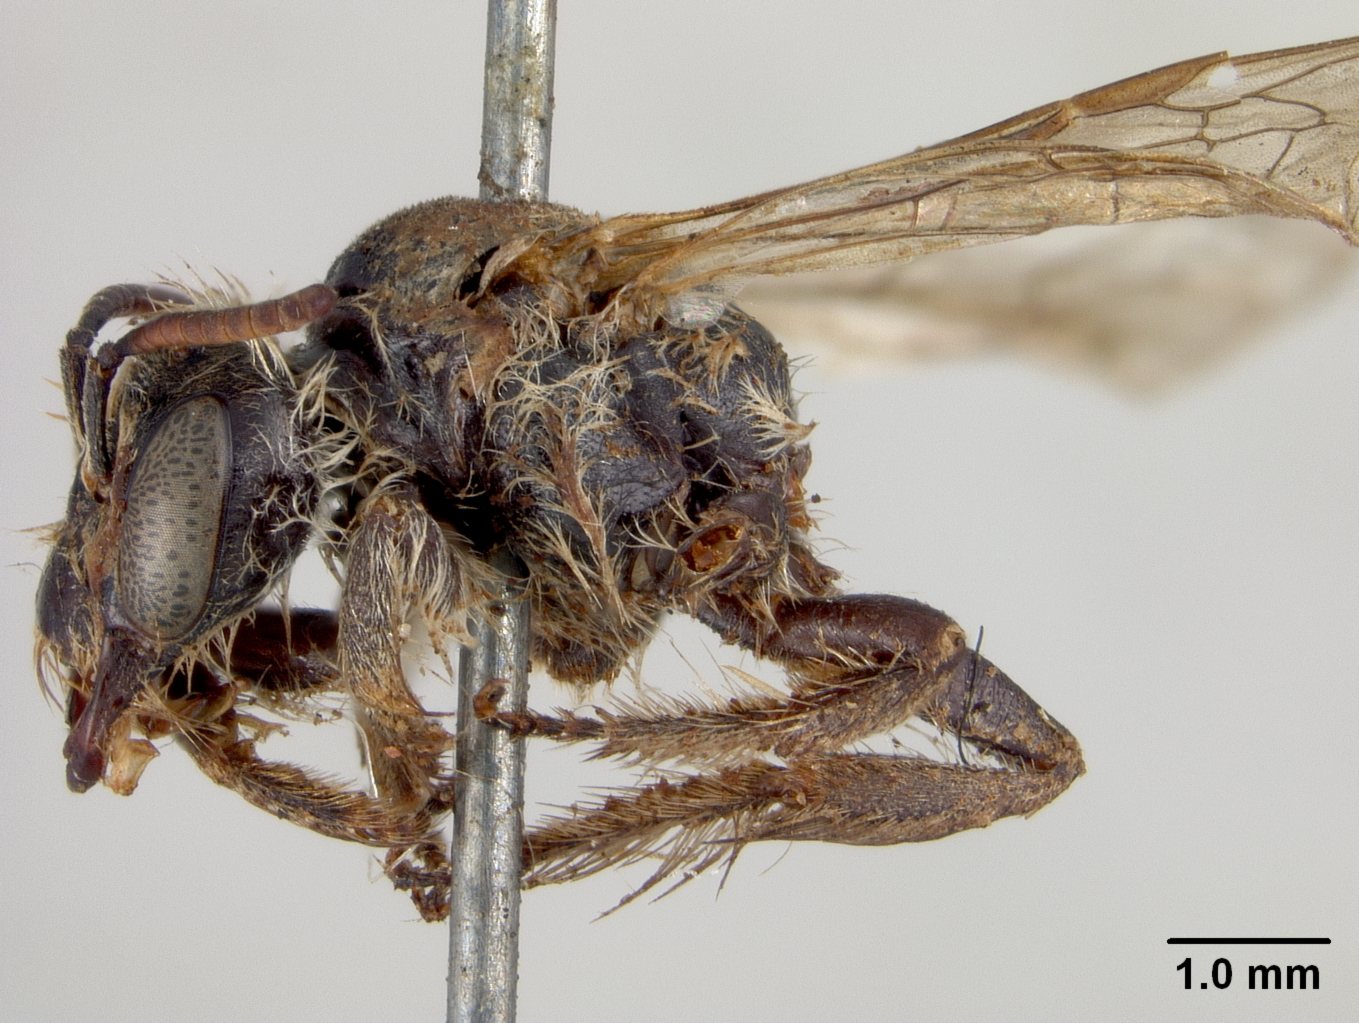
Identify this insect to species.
Panurgomia fuchsi
